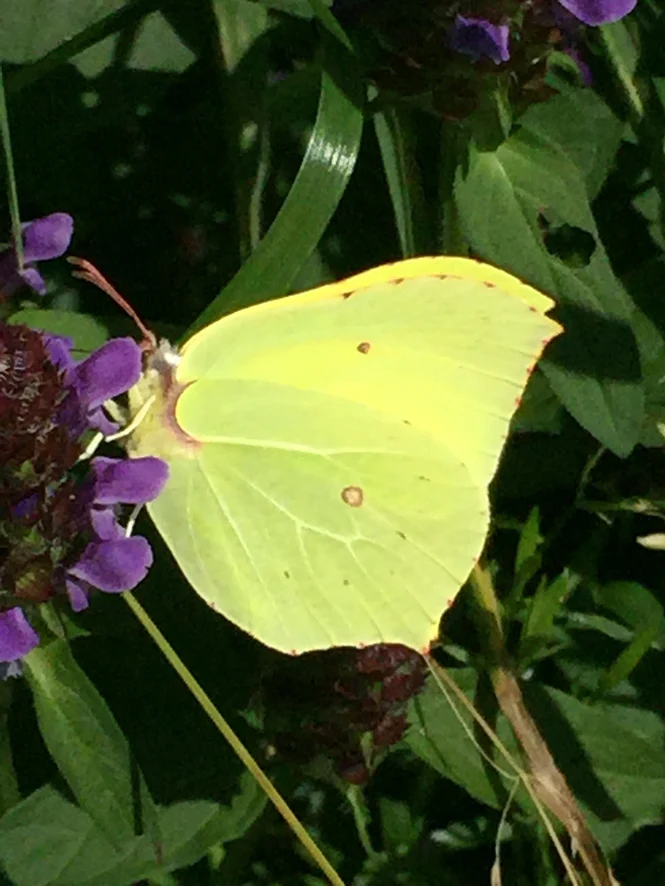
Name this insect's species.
Gonepteryx rhamni
